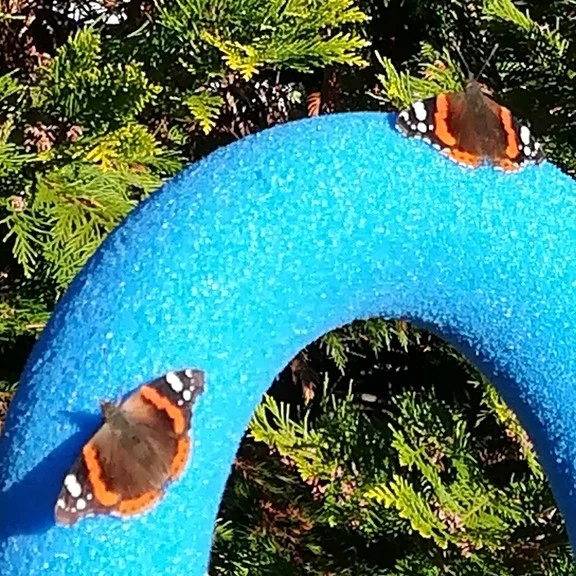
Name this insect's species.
Vanessa atalanta
